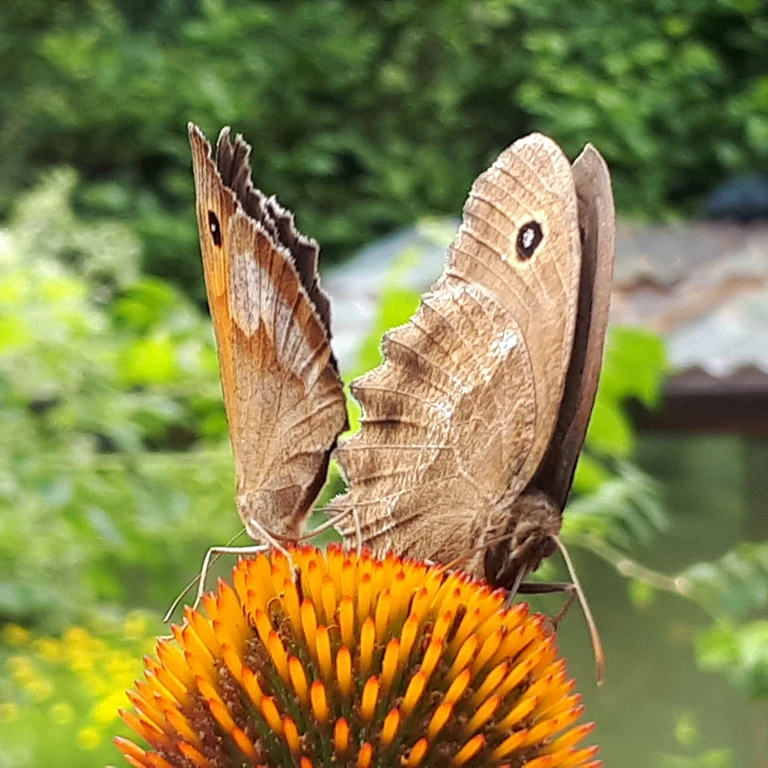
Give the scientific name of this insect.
Minois dryas
